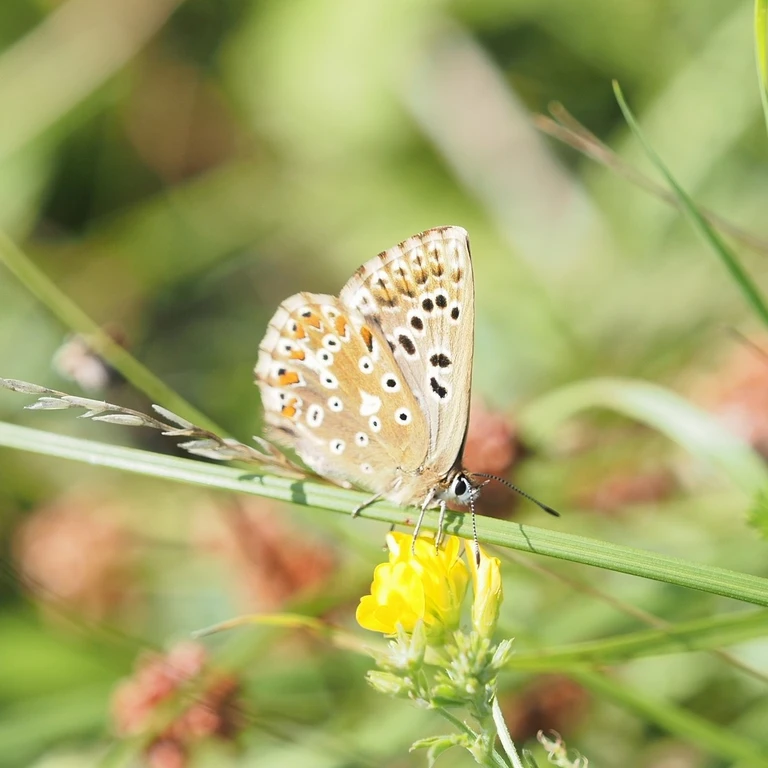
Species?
Lysandra coridon
